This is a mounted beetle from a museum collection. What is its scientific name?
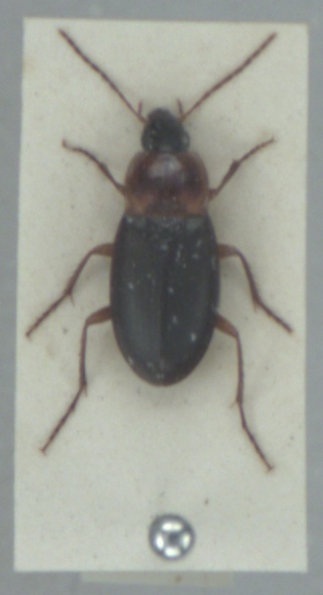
Calathus melanocephalus
